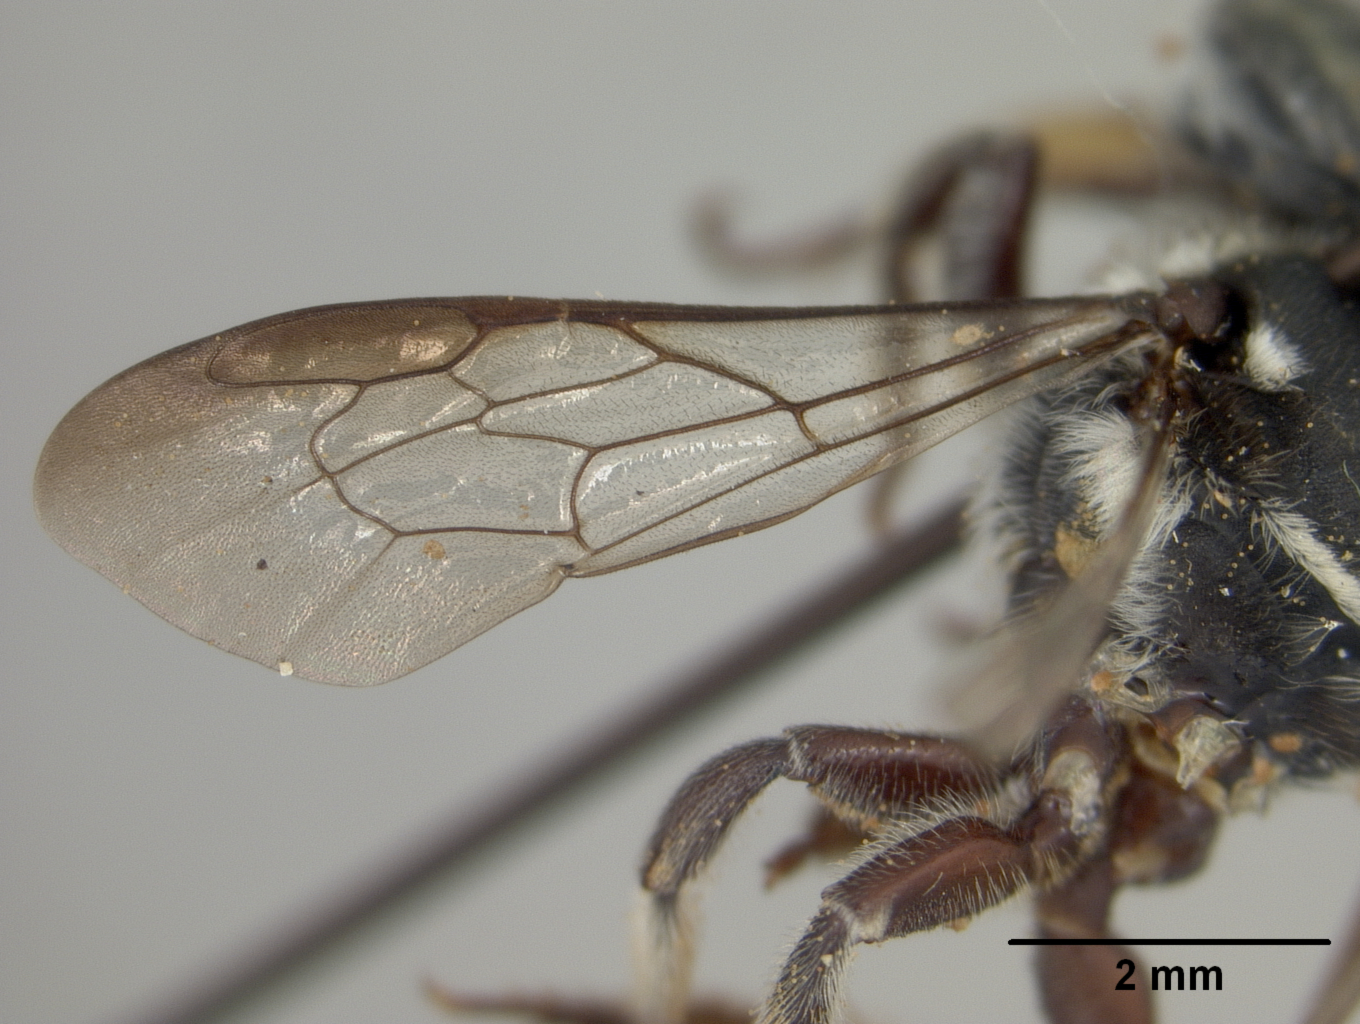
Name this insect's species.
Megachile disparipennis
